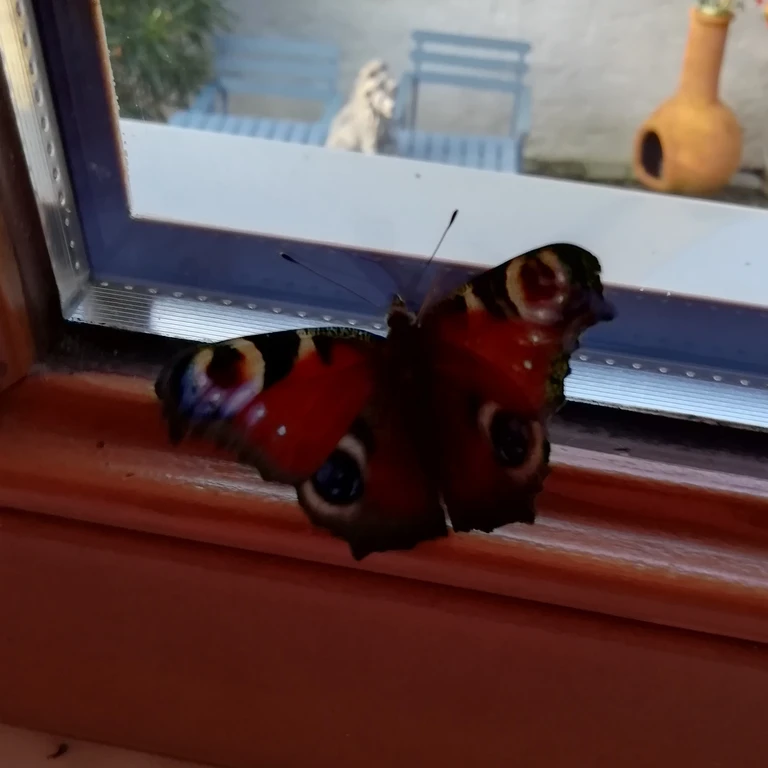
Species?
Aglais io
